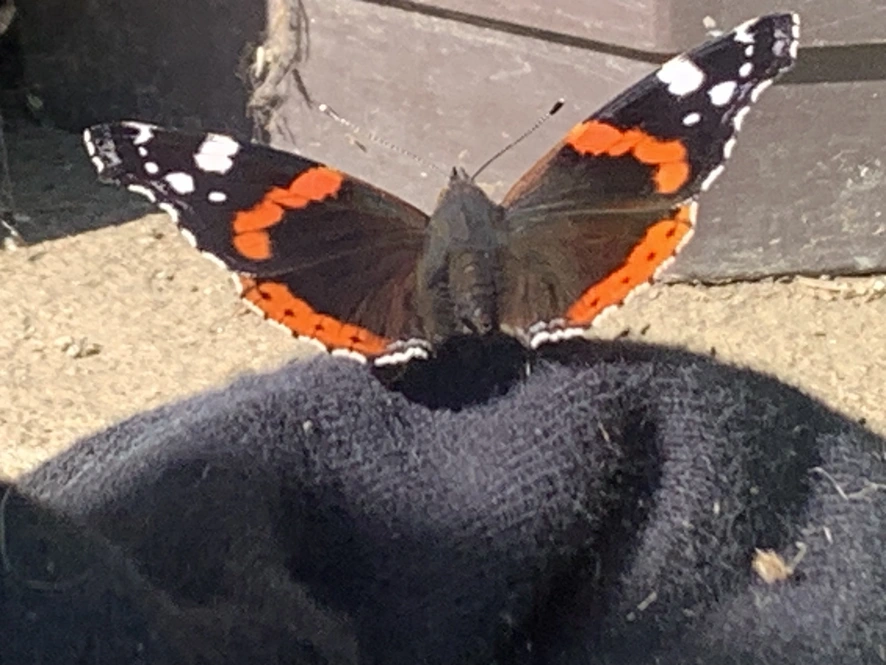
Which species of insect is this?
Vanessa atalanta
